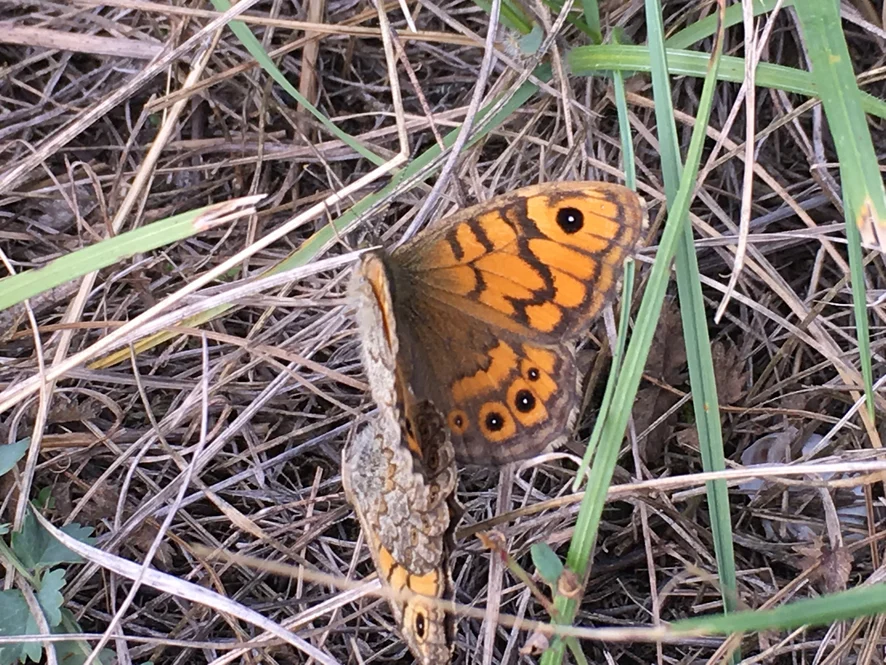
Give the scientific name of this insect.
Lasiommata megera (also Pararge megera)
